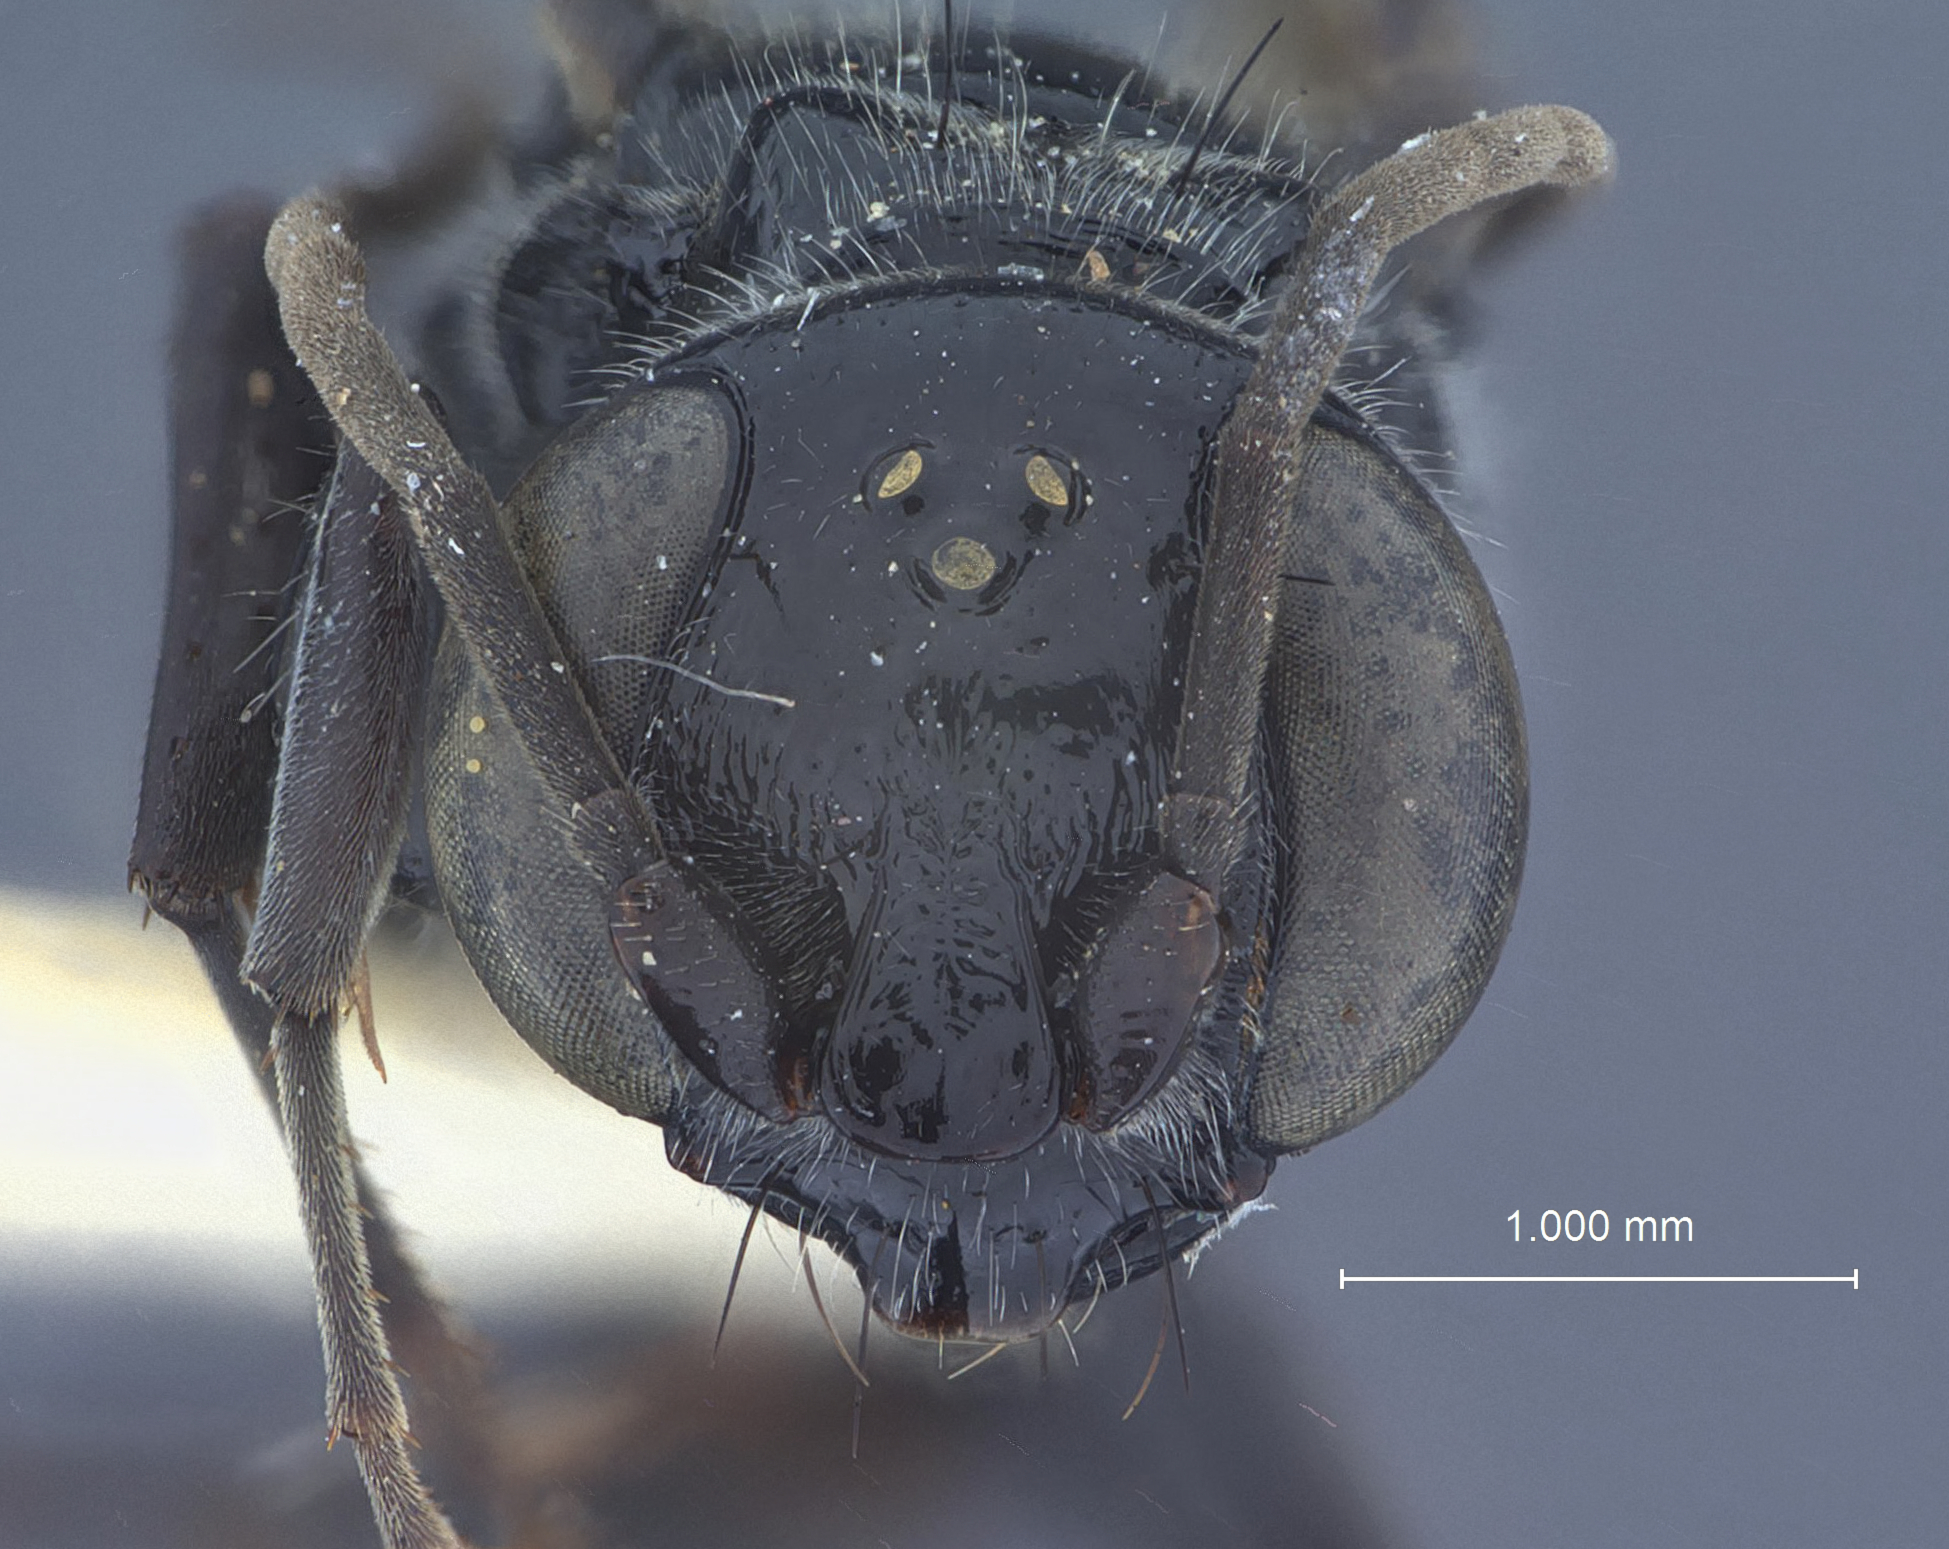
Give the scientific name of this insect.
Dolichurus amamiensis
